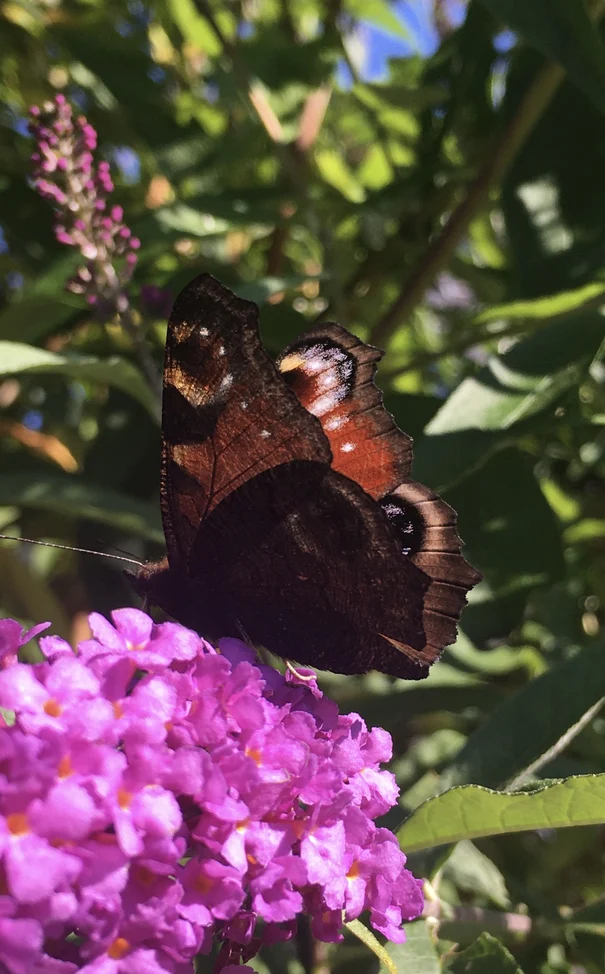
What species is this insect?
Aglais io
